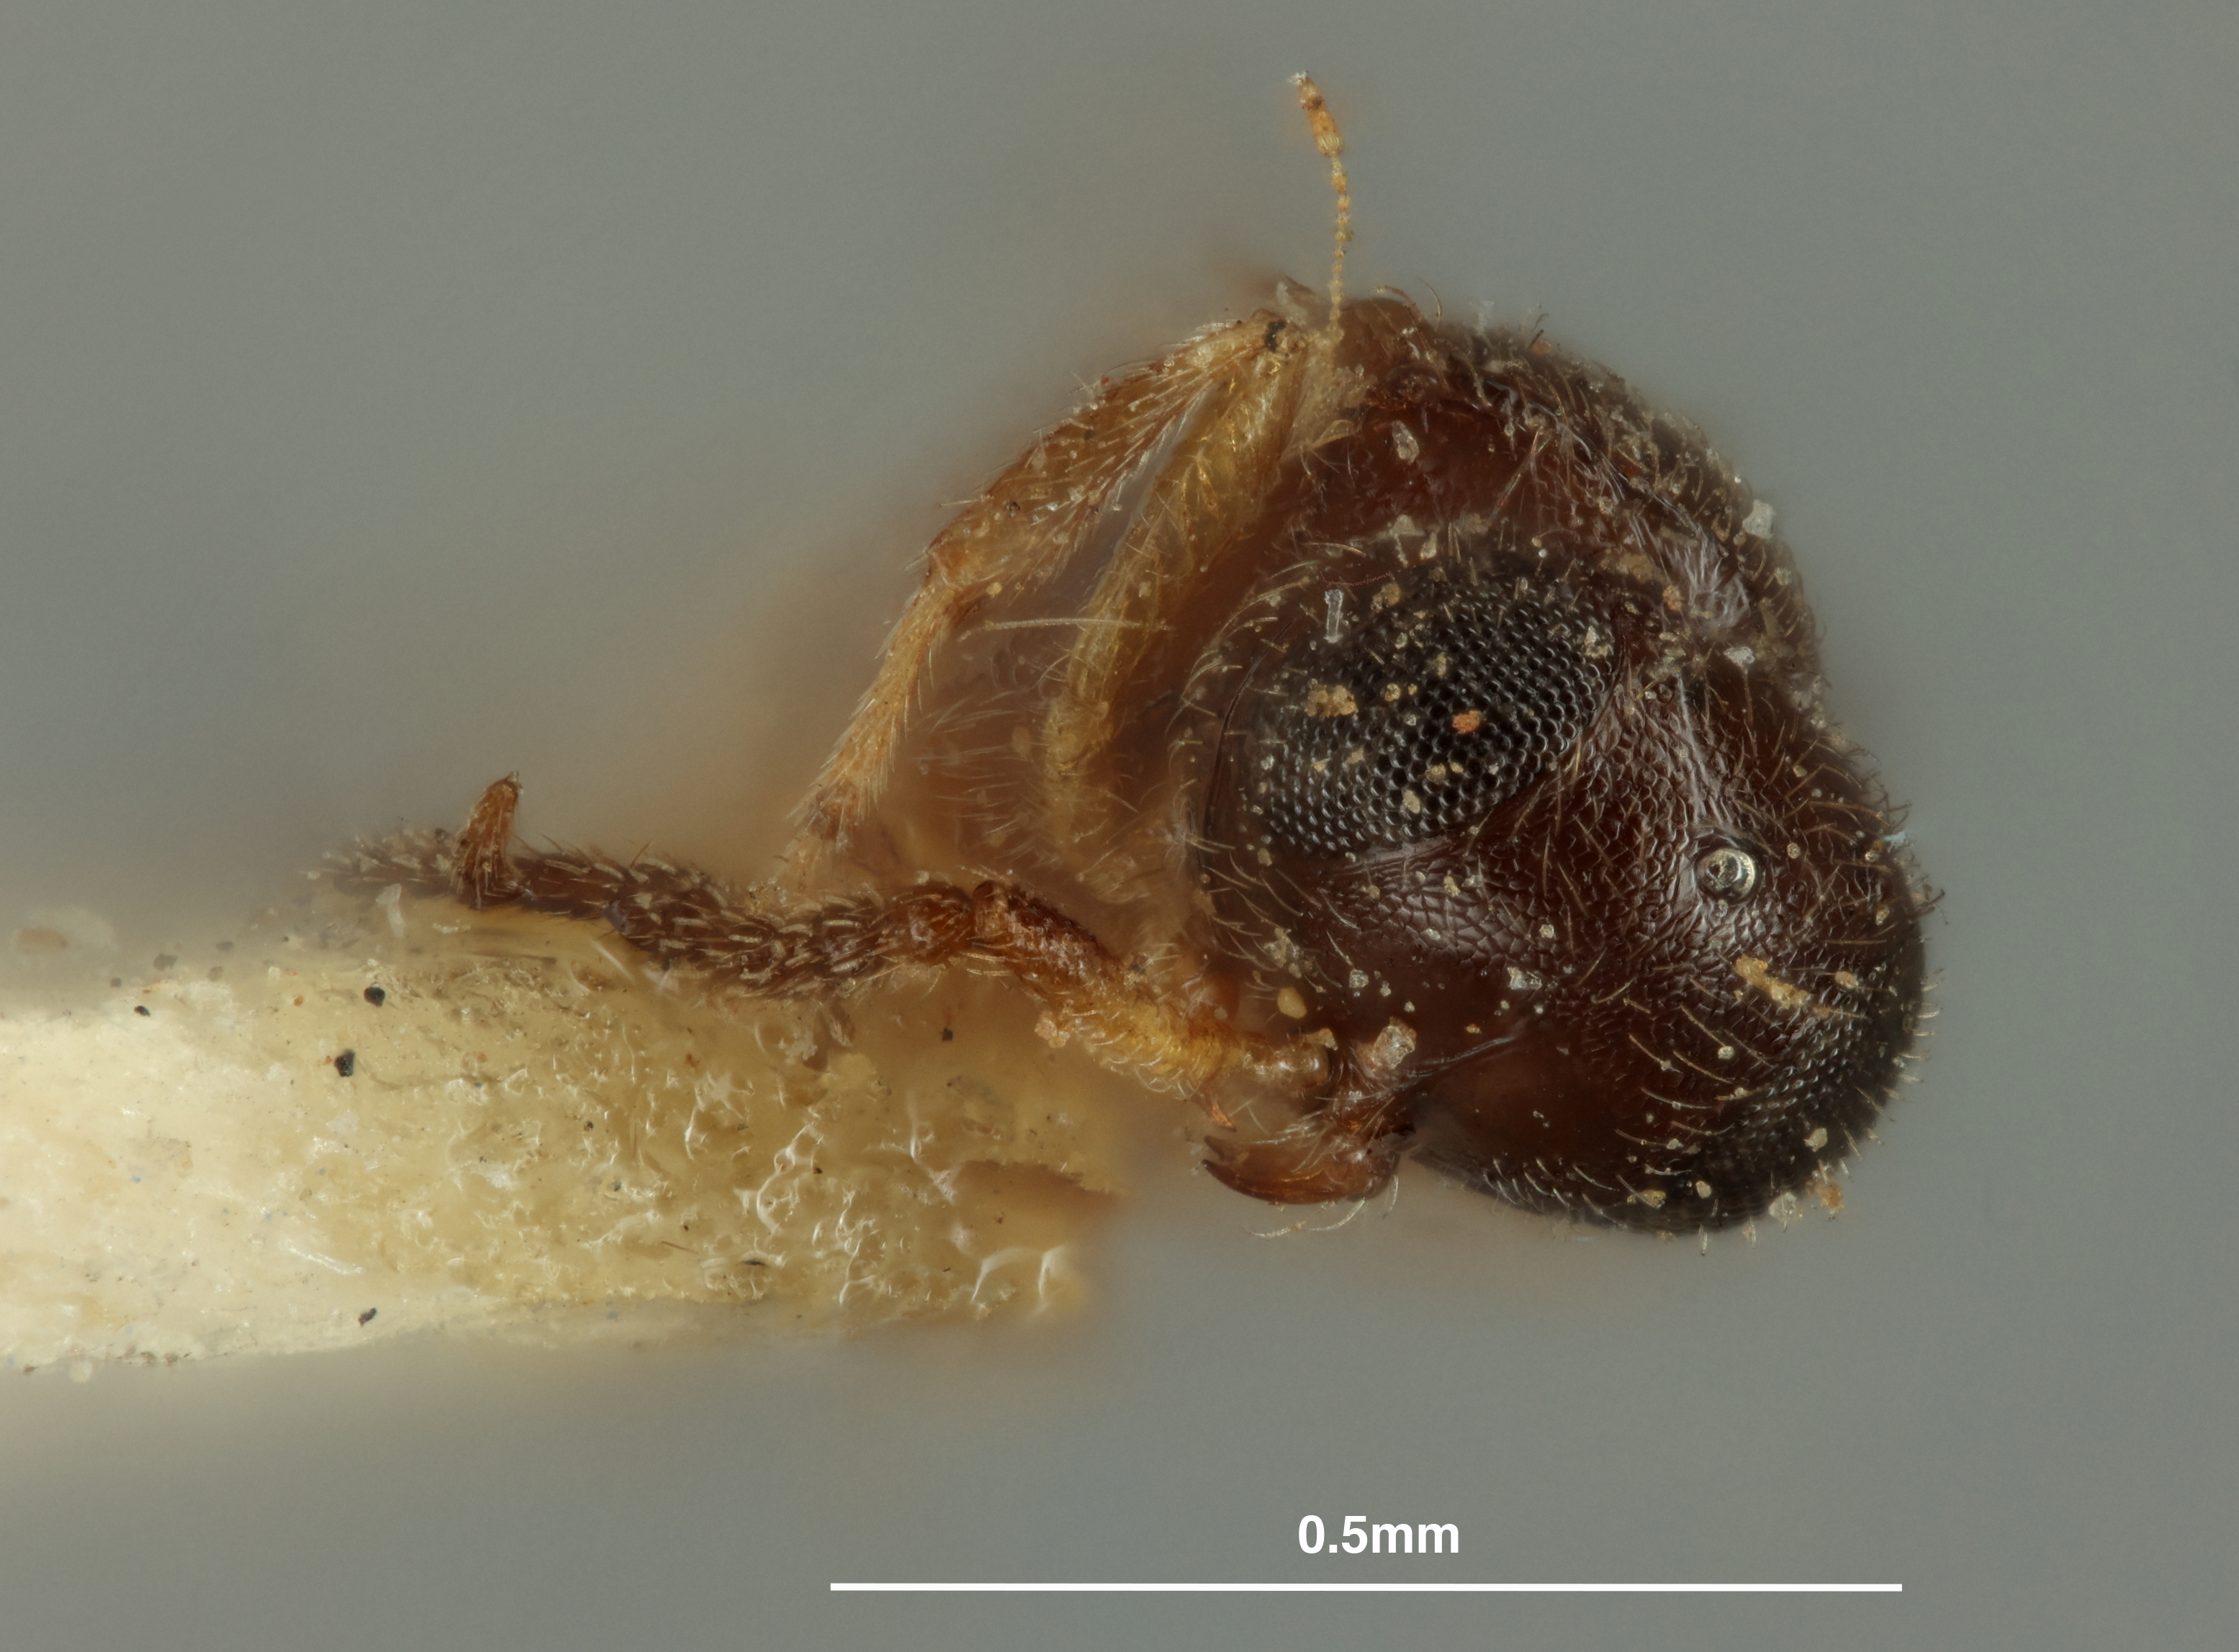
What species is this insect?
Trimorus americanus
